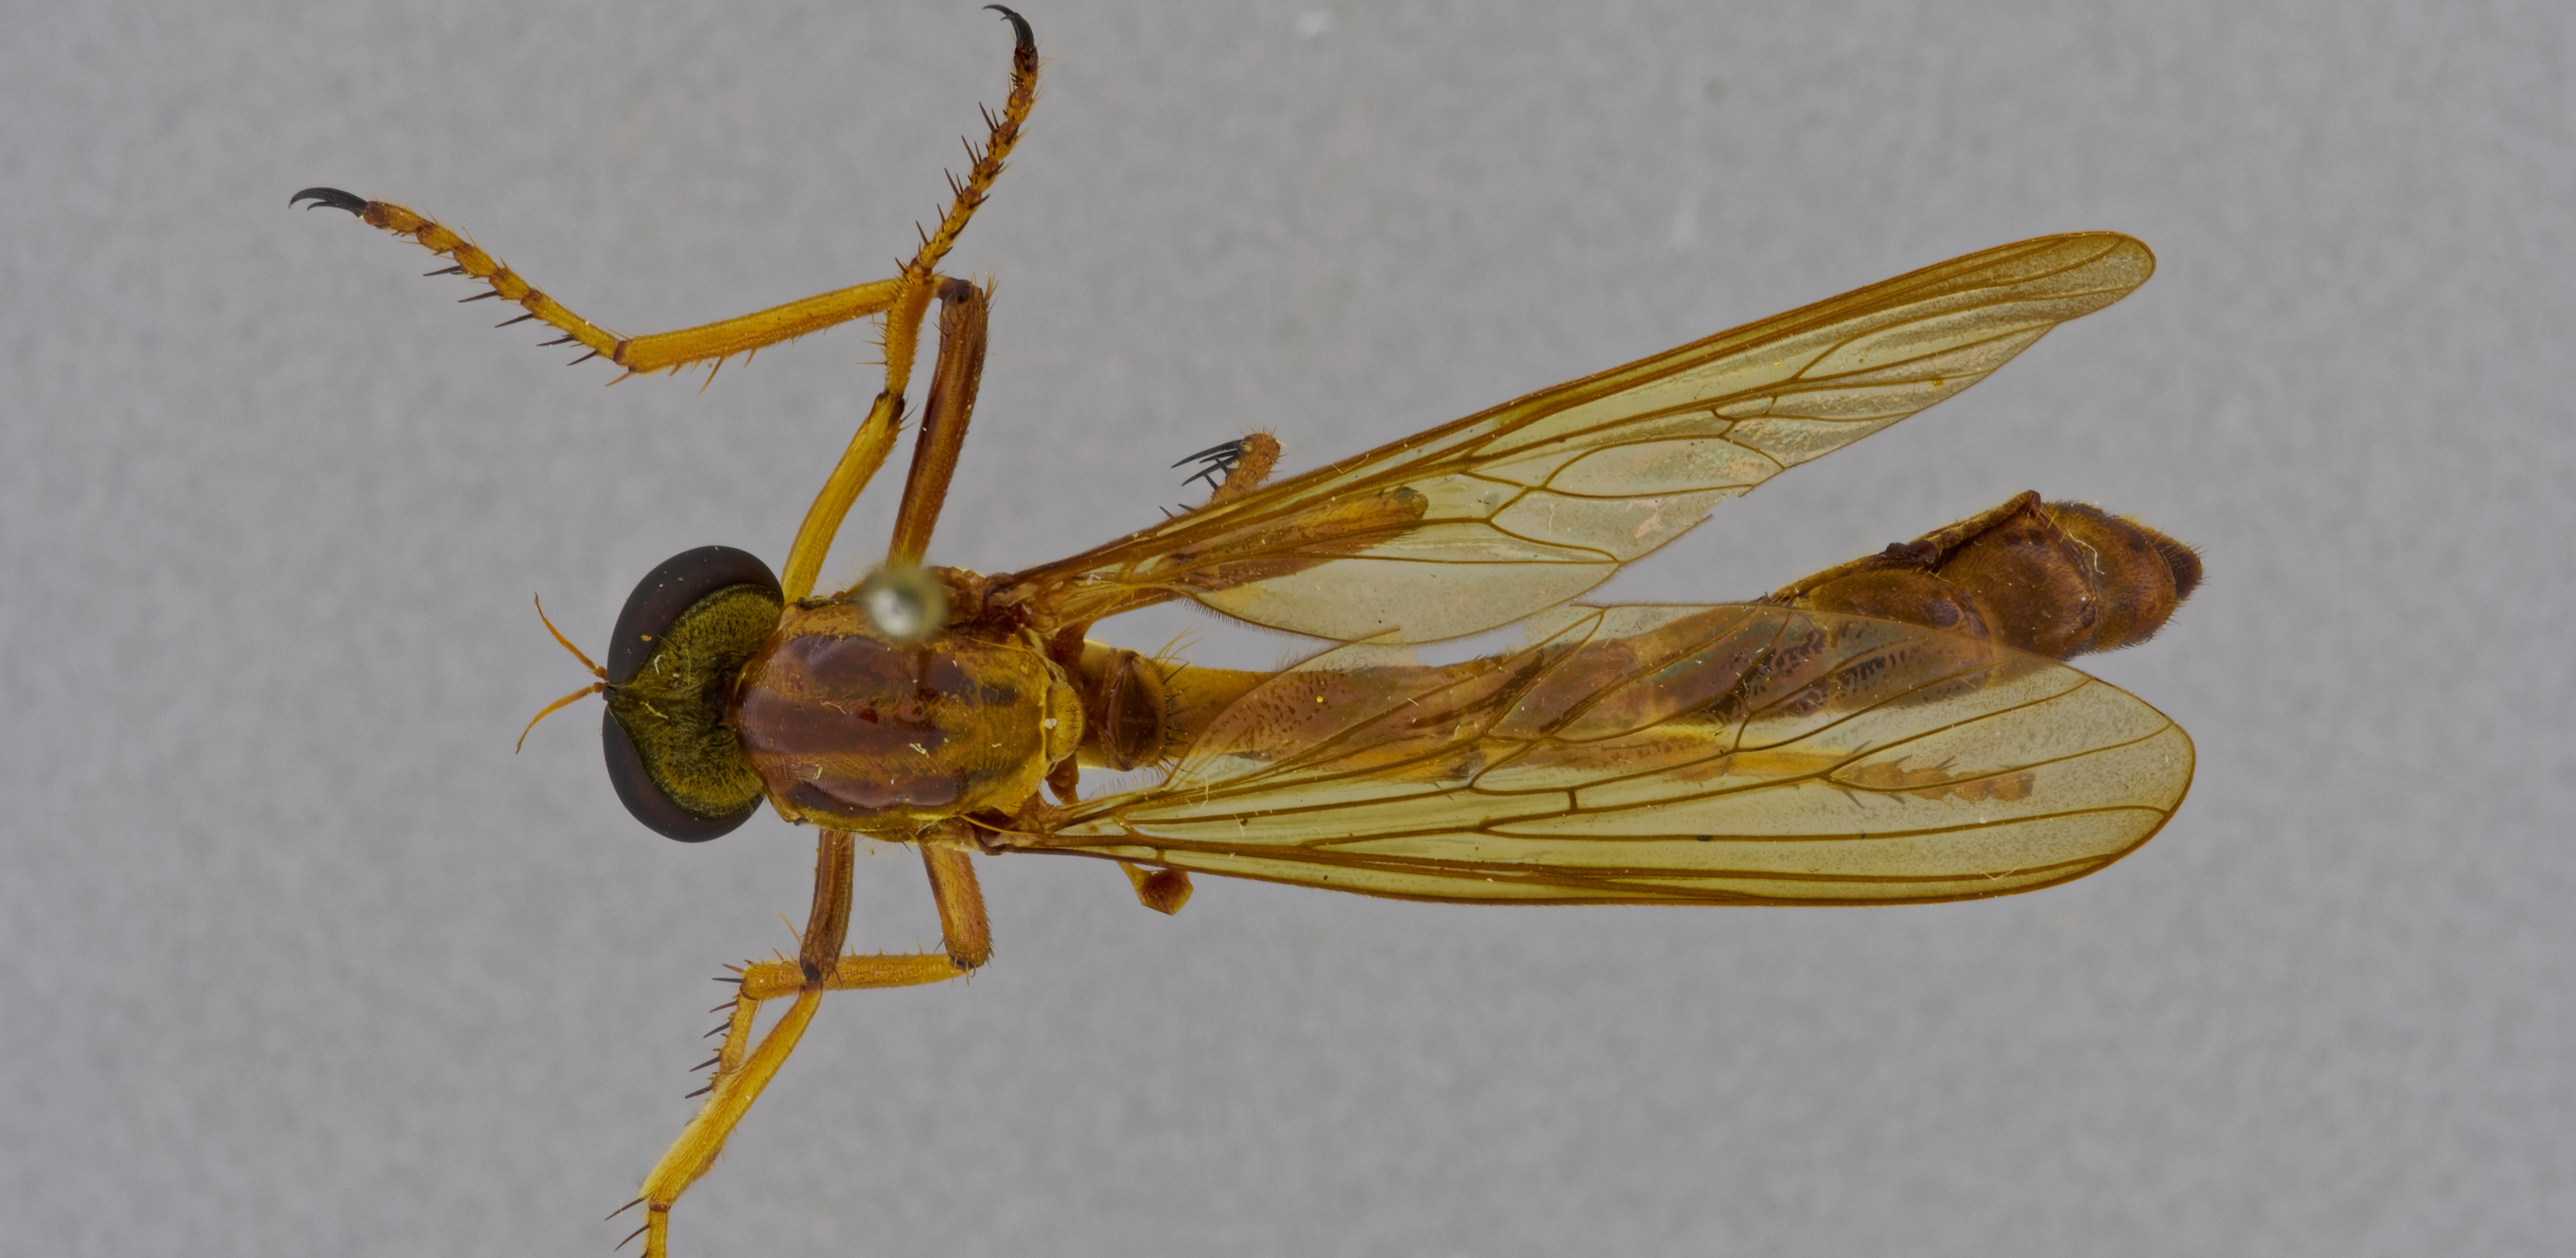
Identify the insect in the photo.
Ammophilomima amamiensis
